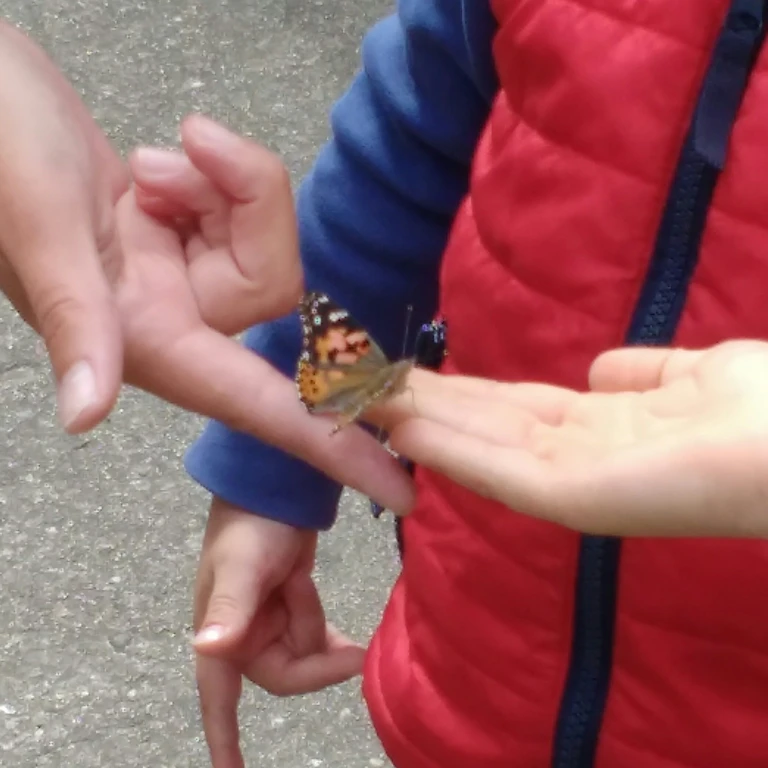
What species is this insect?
Vanessa cardui
